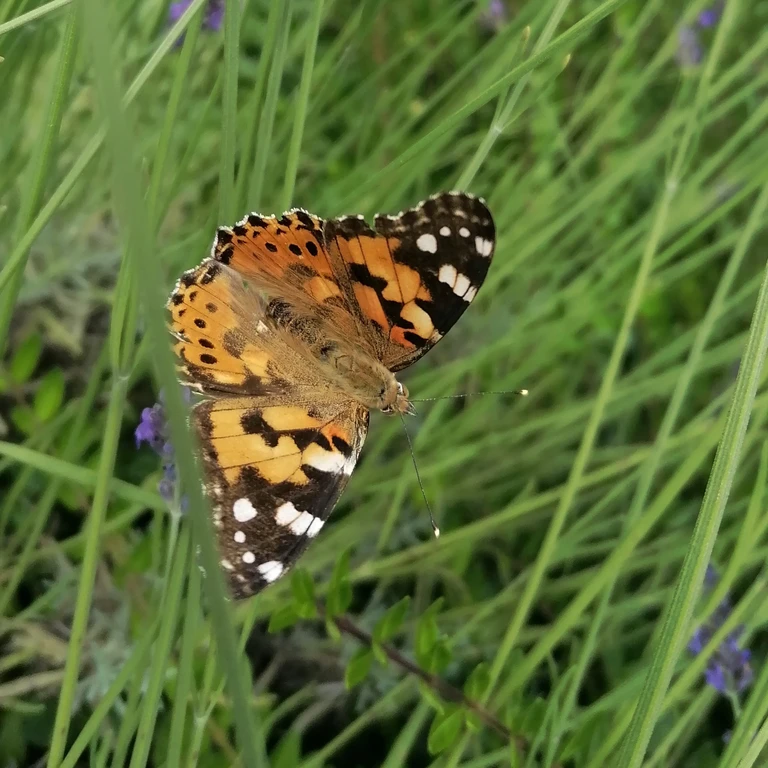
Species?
Vanessa cardui
